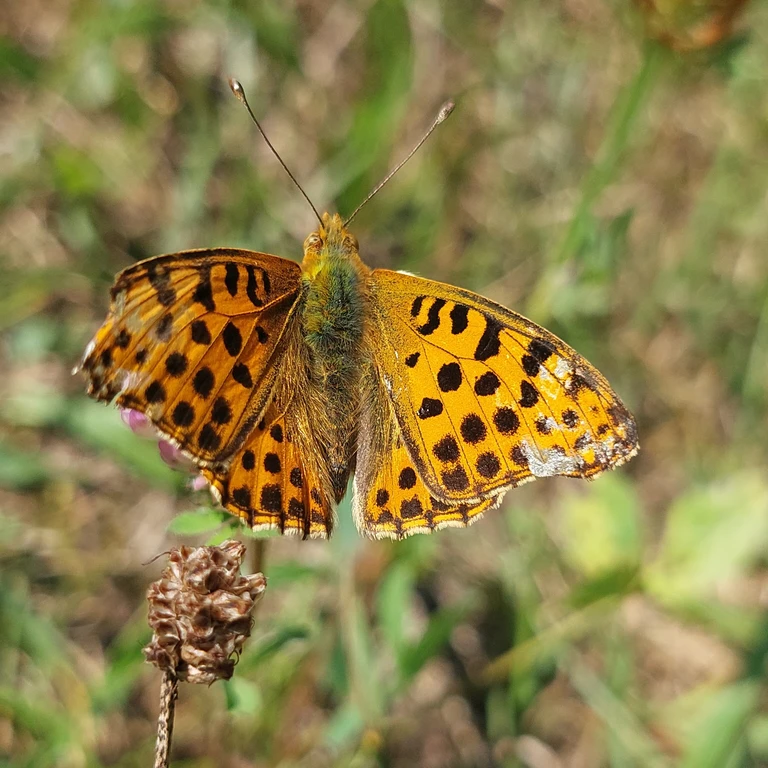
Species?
Issoria lathonia
